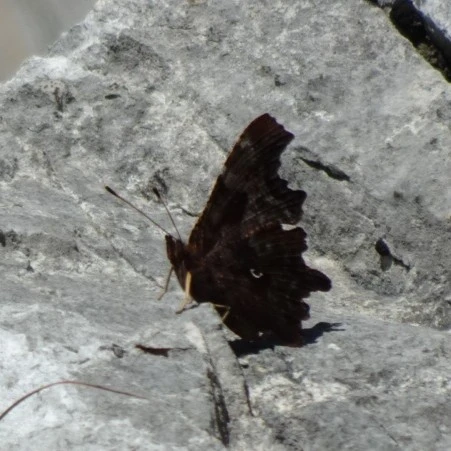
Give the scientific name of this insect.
Polygonia c-album
